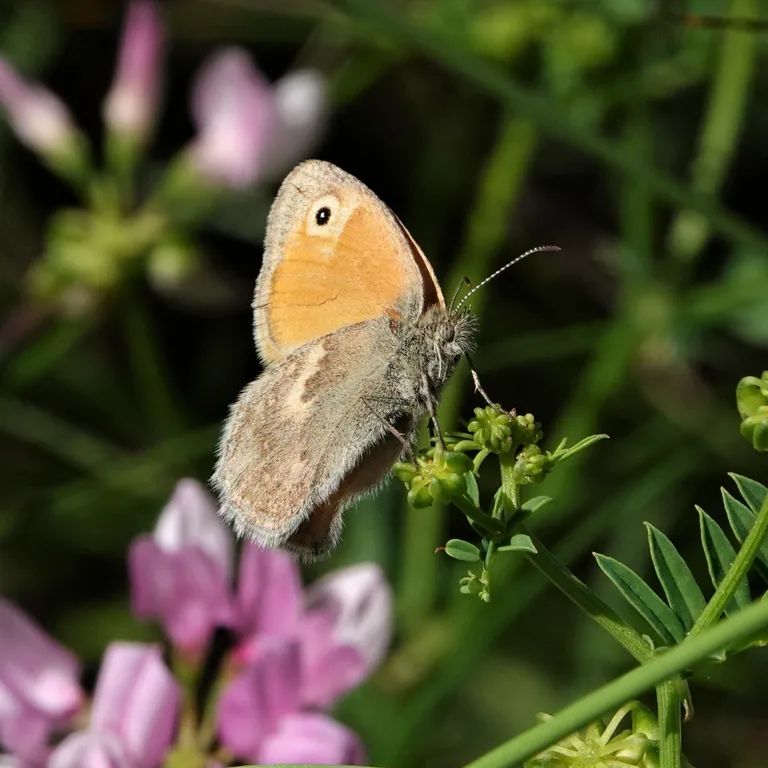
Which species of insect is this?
Coenonympha pamphilus
